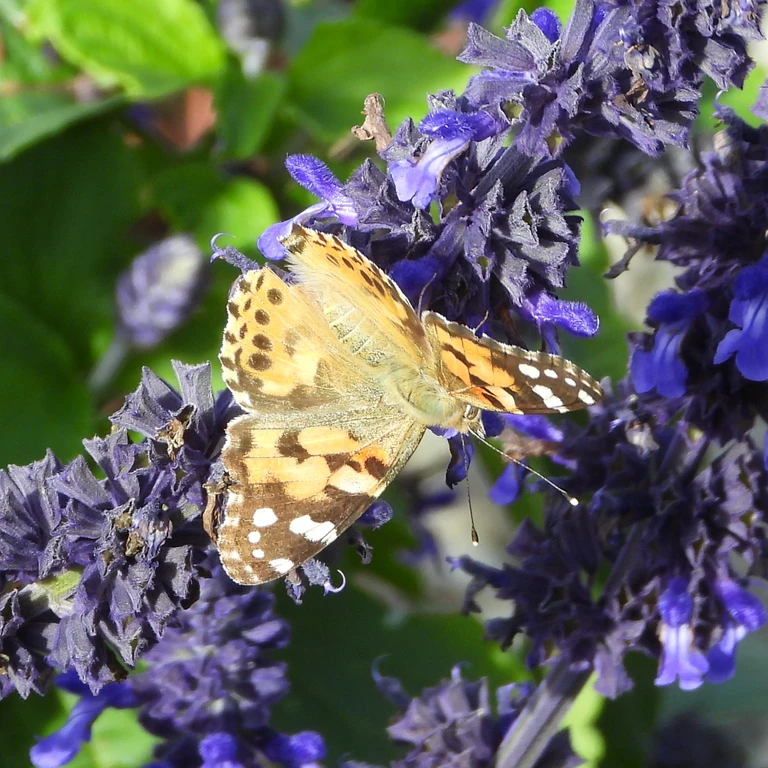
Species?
Vanessa cardui
